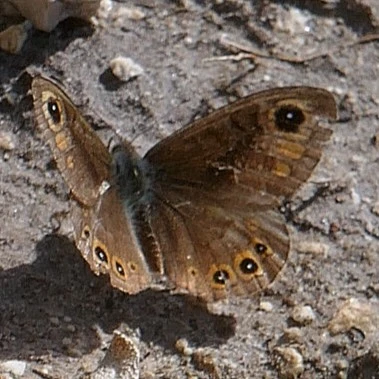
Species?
Lasiommata petropolitana (also Pararge petropolitana)
